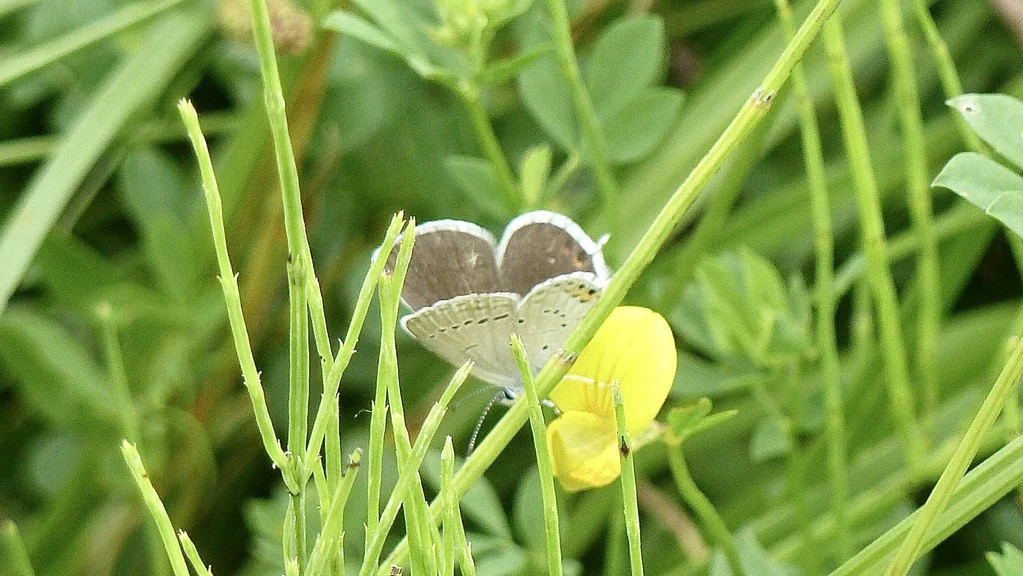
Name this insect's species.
Cupido argiades (also Elkalyce argiades)
